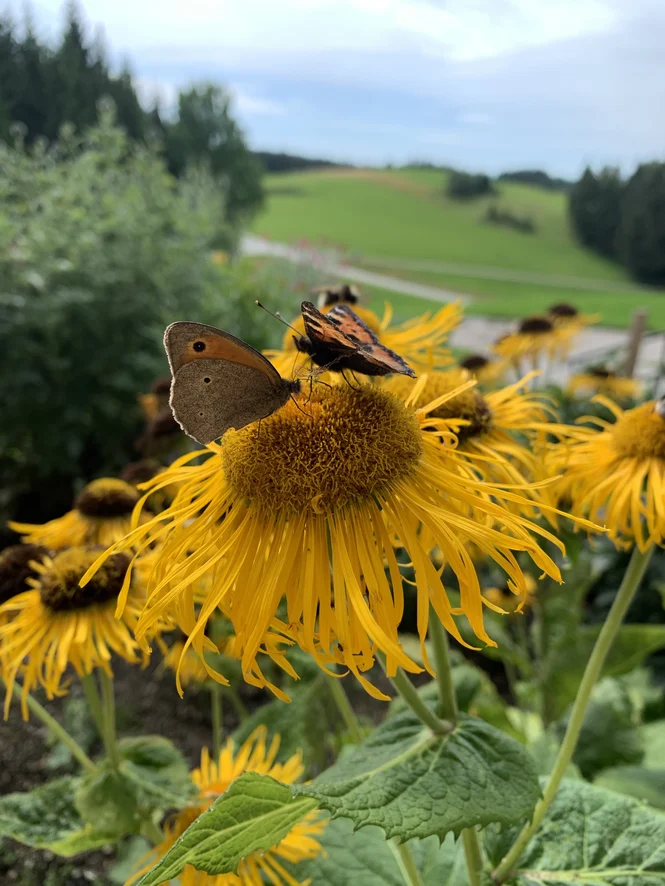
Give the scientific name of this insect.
Maniola jurtina
